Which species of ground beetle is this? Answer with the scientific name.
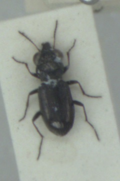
Notiophilus palustris
